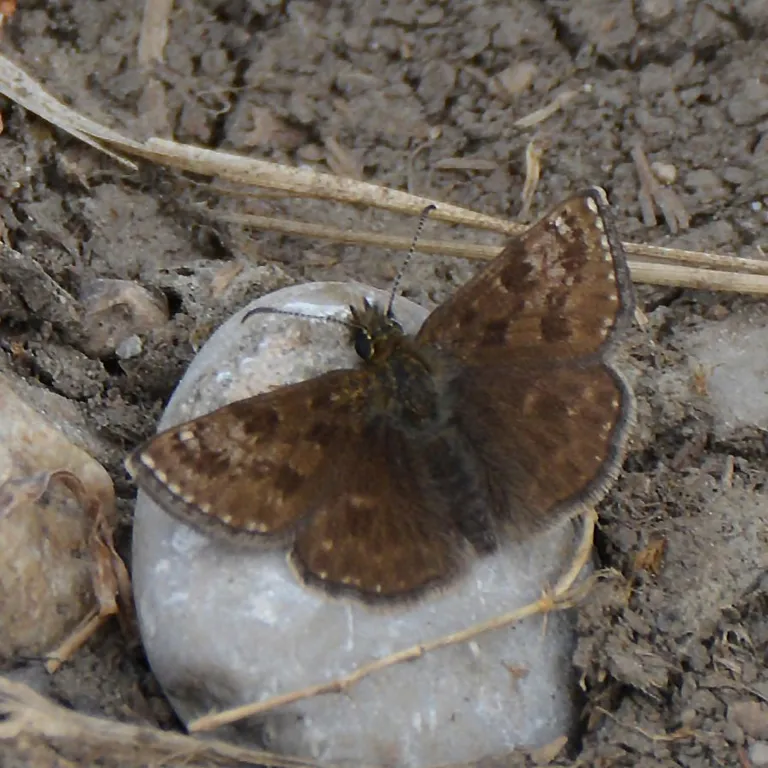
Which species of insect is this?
Erynnis tages
